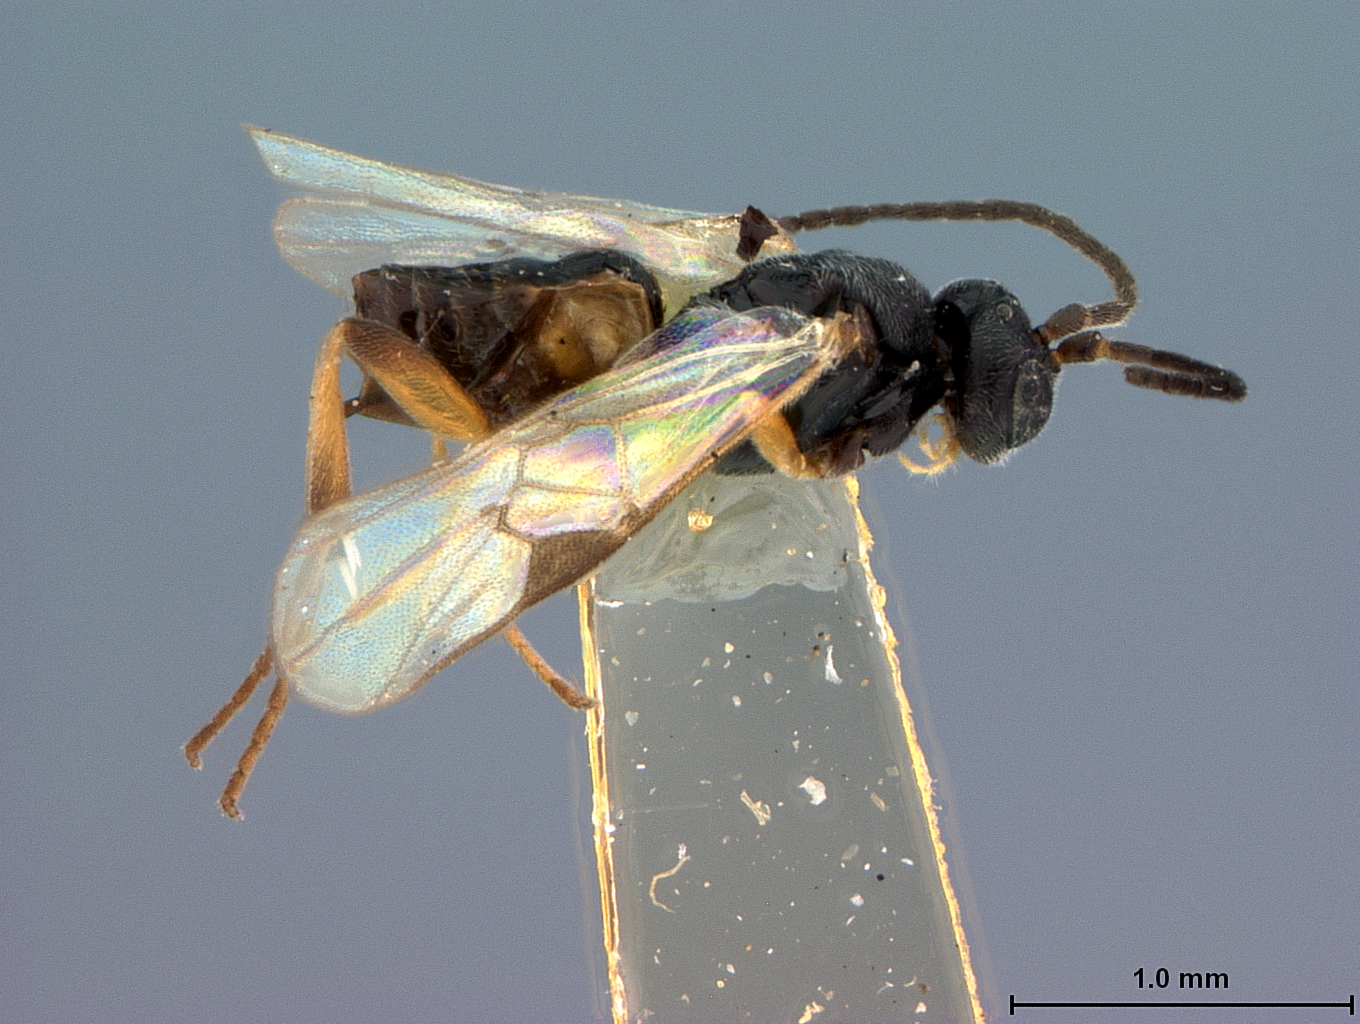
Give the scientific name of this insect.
Apanteles ammalonis
